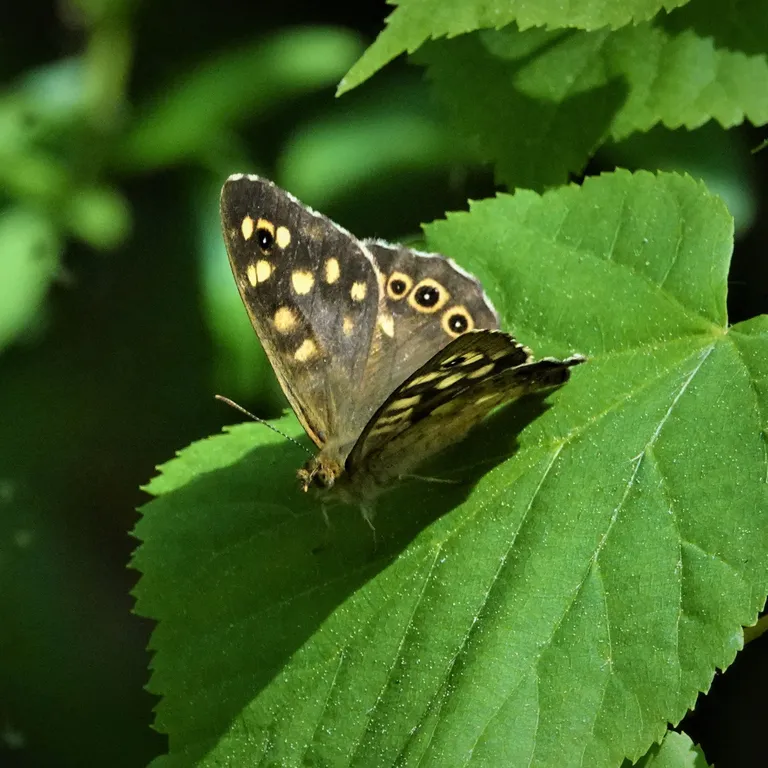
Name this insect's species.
Pararge aegeria
